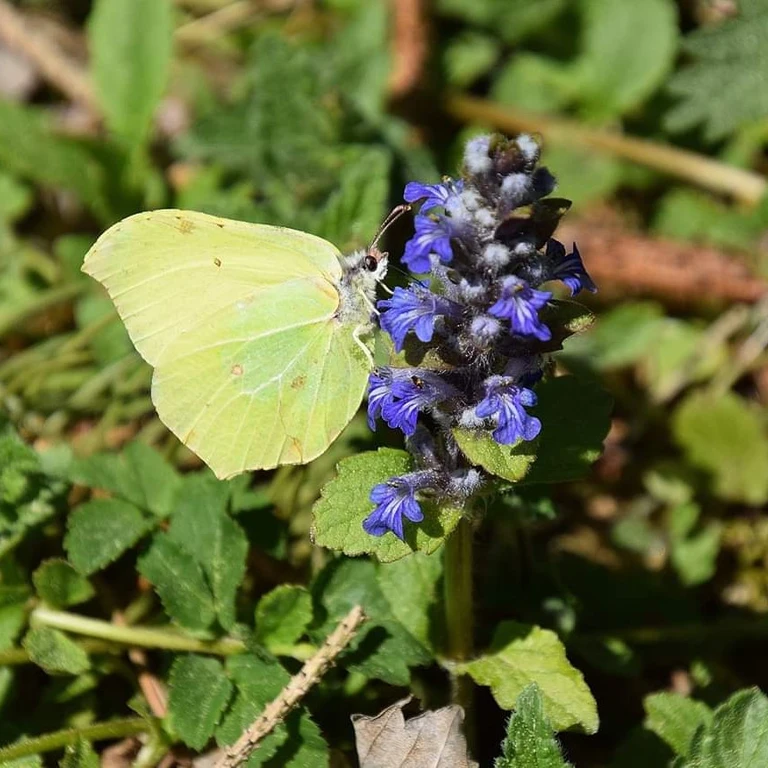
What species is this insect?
Gonepteryx rhamni
